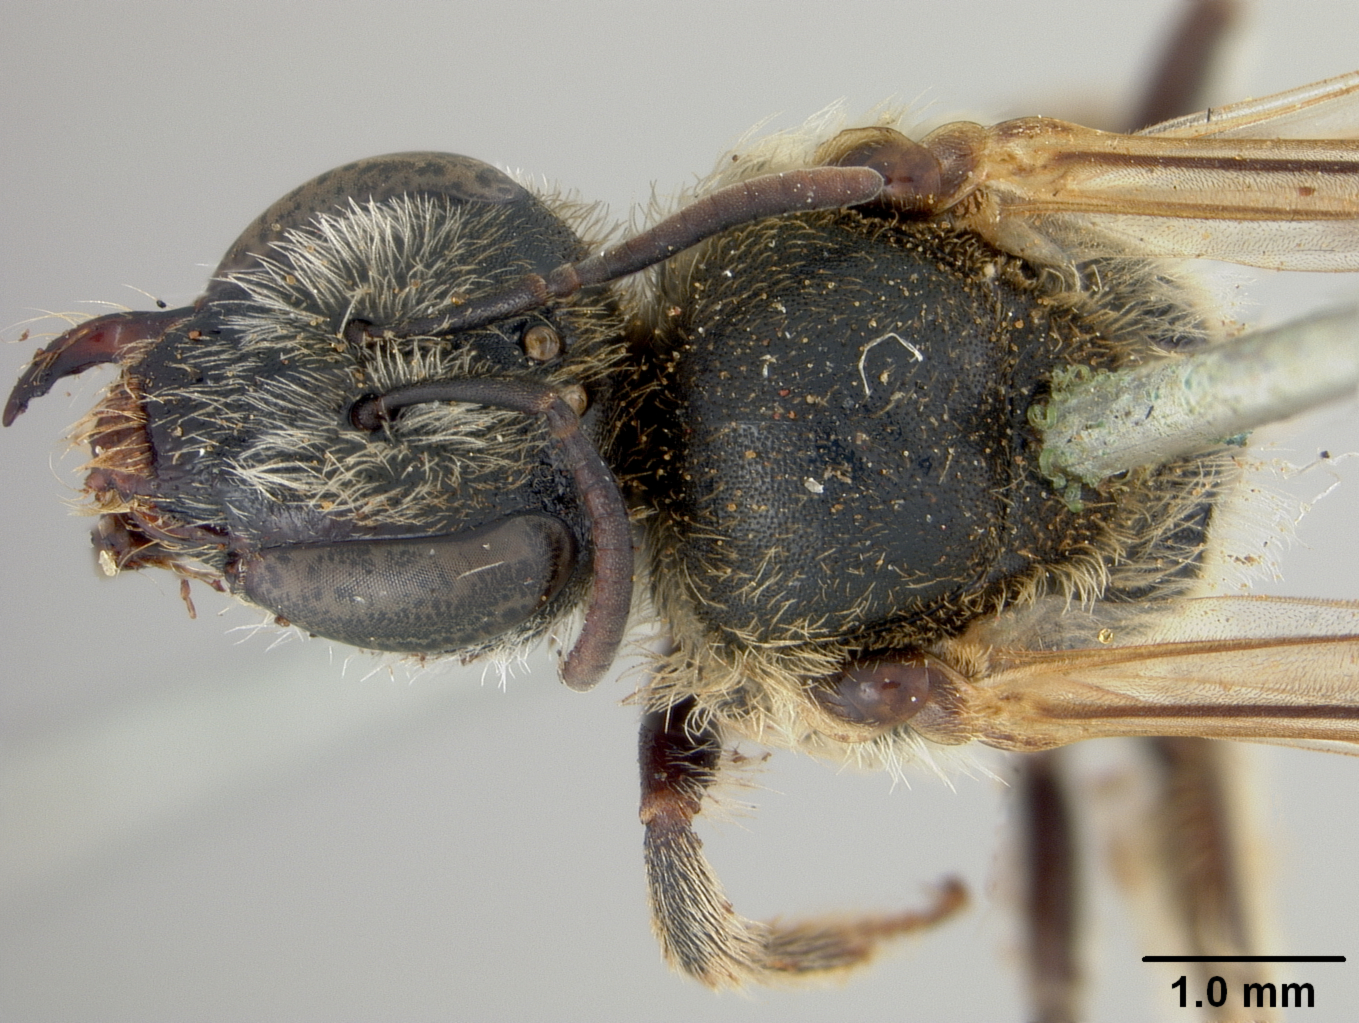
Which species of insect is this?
Halictus diversiformis
